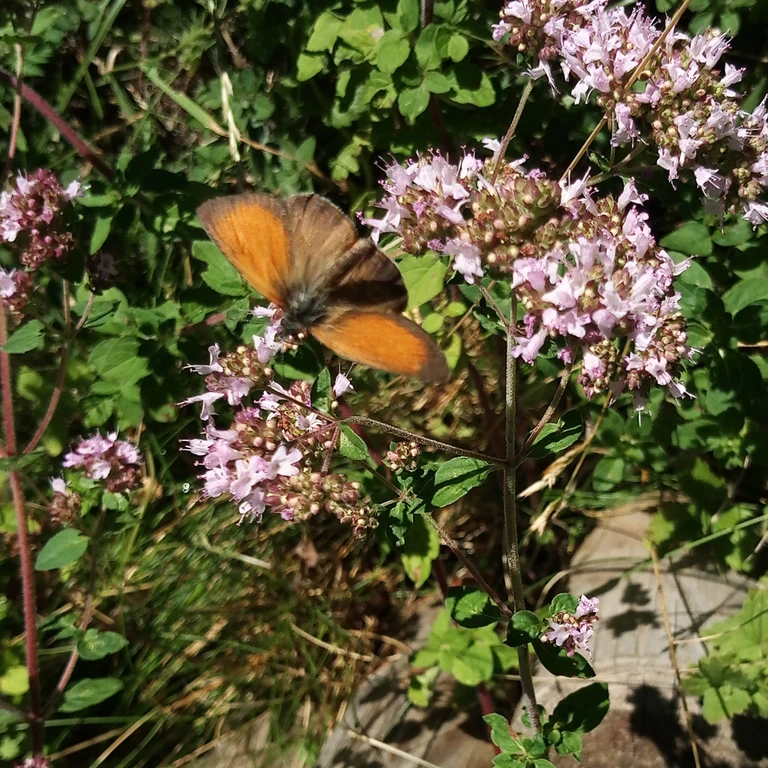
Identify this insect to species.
Coenonympha arcania
